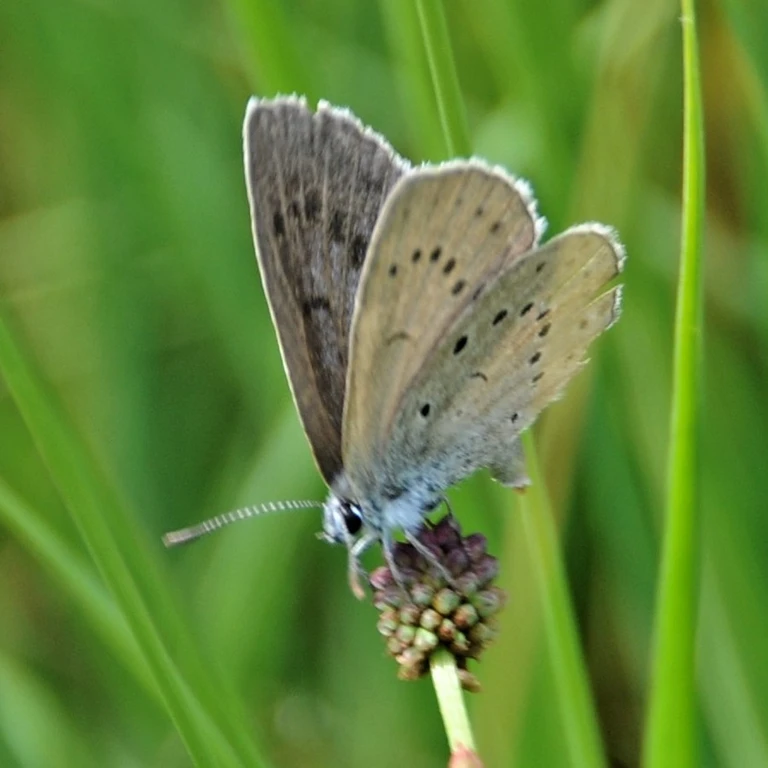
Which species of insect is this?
Phengaris teleius
